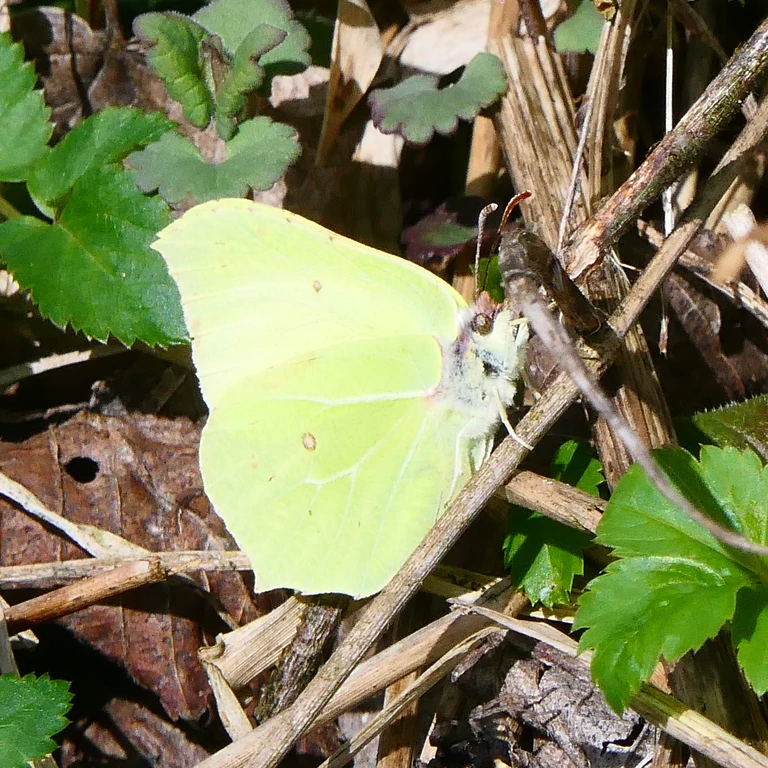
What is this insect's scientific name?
Gonepteryx rhamni
